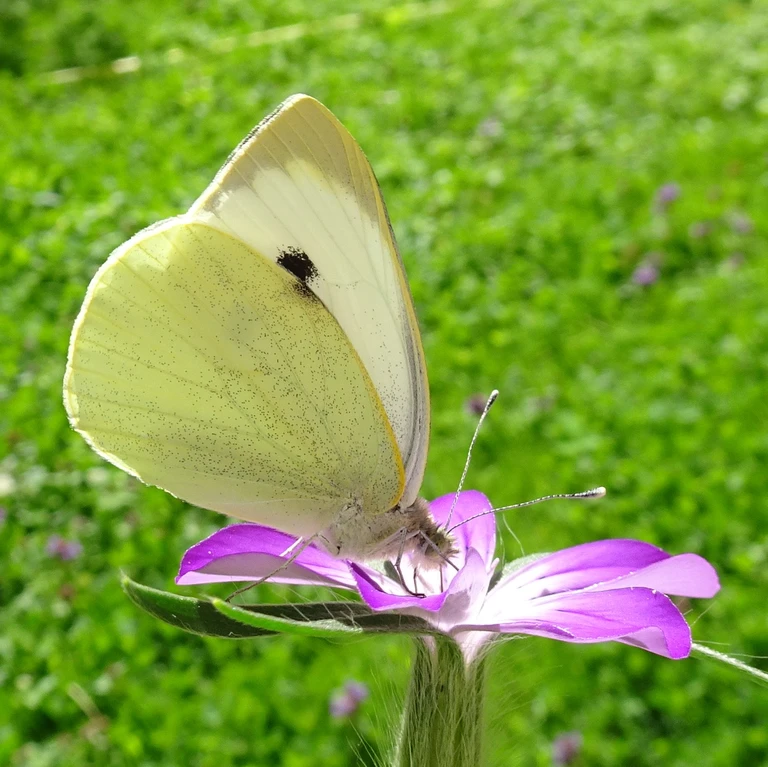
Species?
Pieris brassicae
